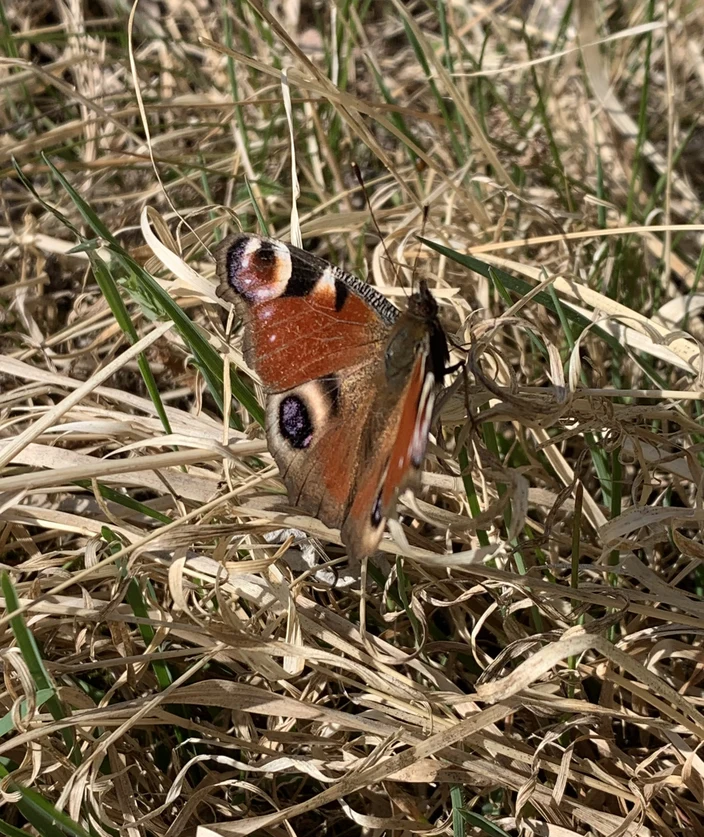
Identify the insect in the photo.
Aglais io
